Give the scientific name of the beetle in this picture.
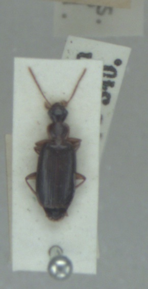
Dromius meridionalis
